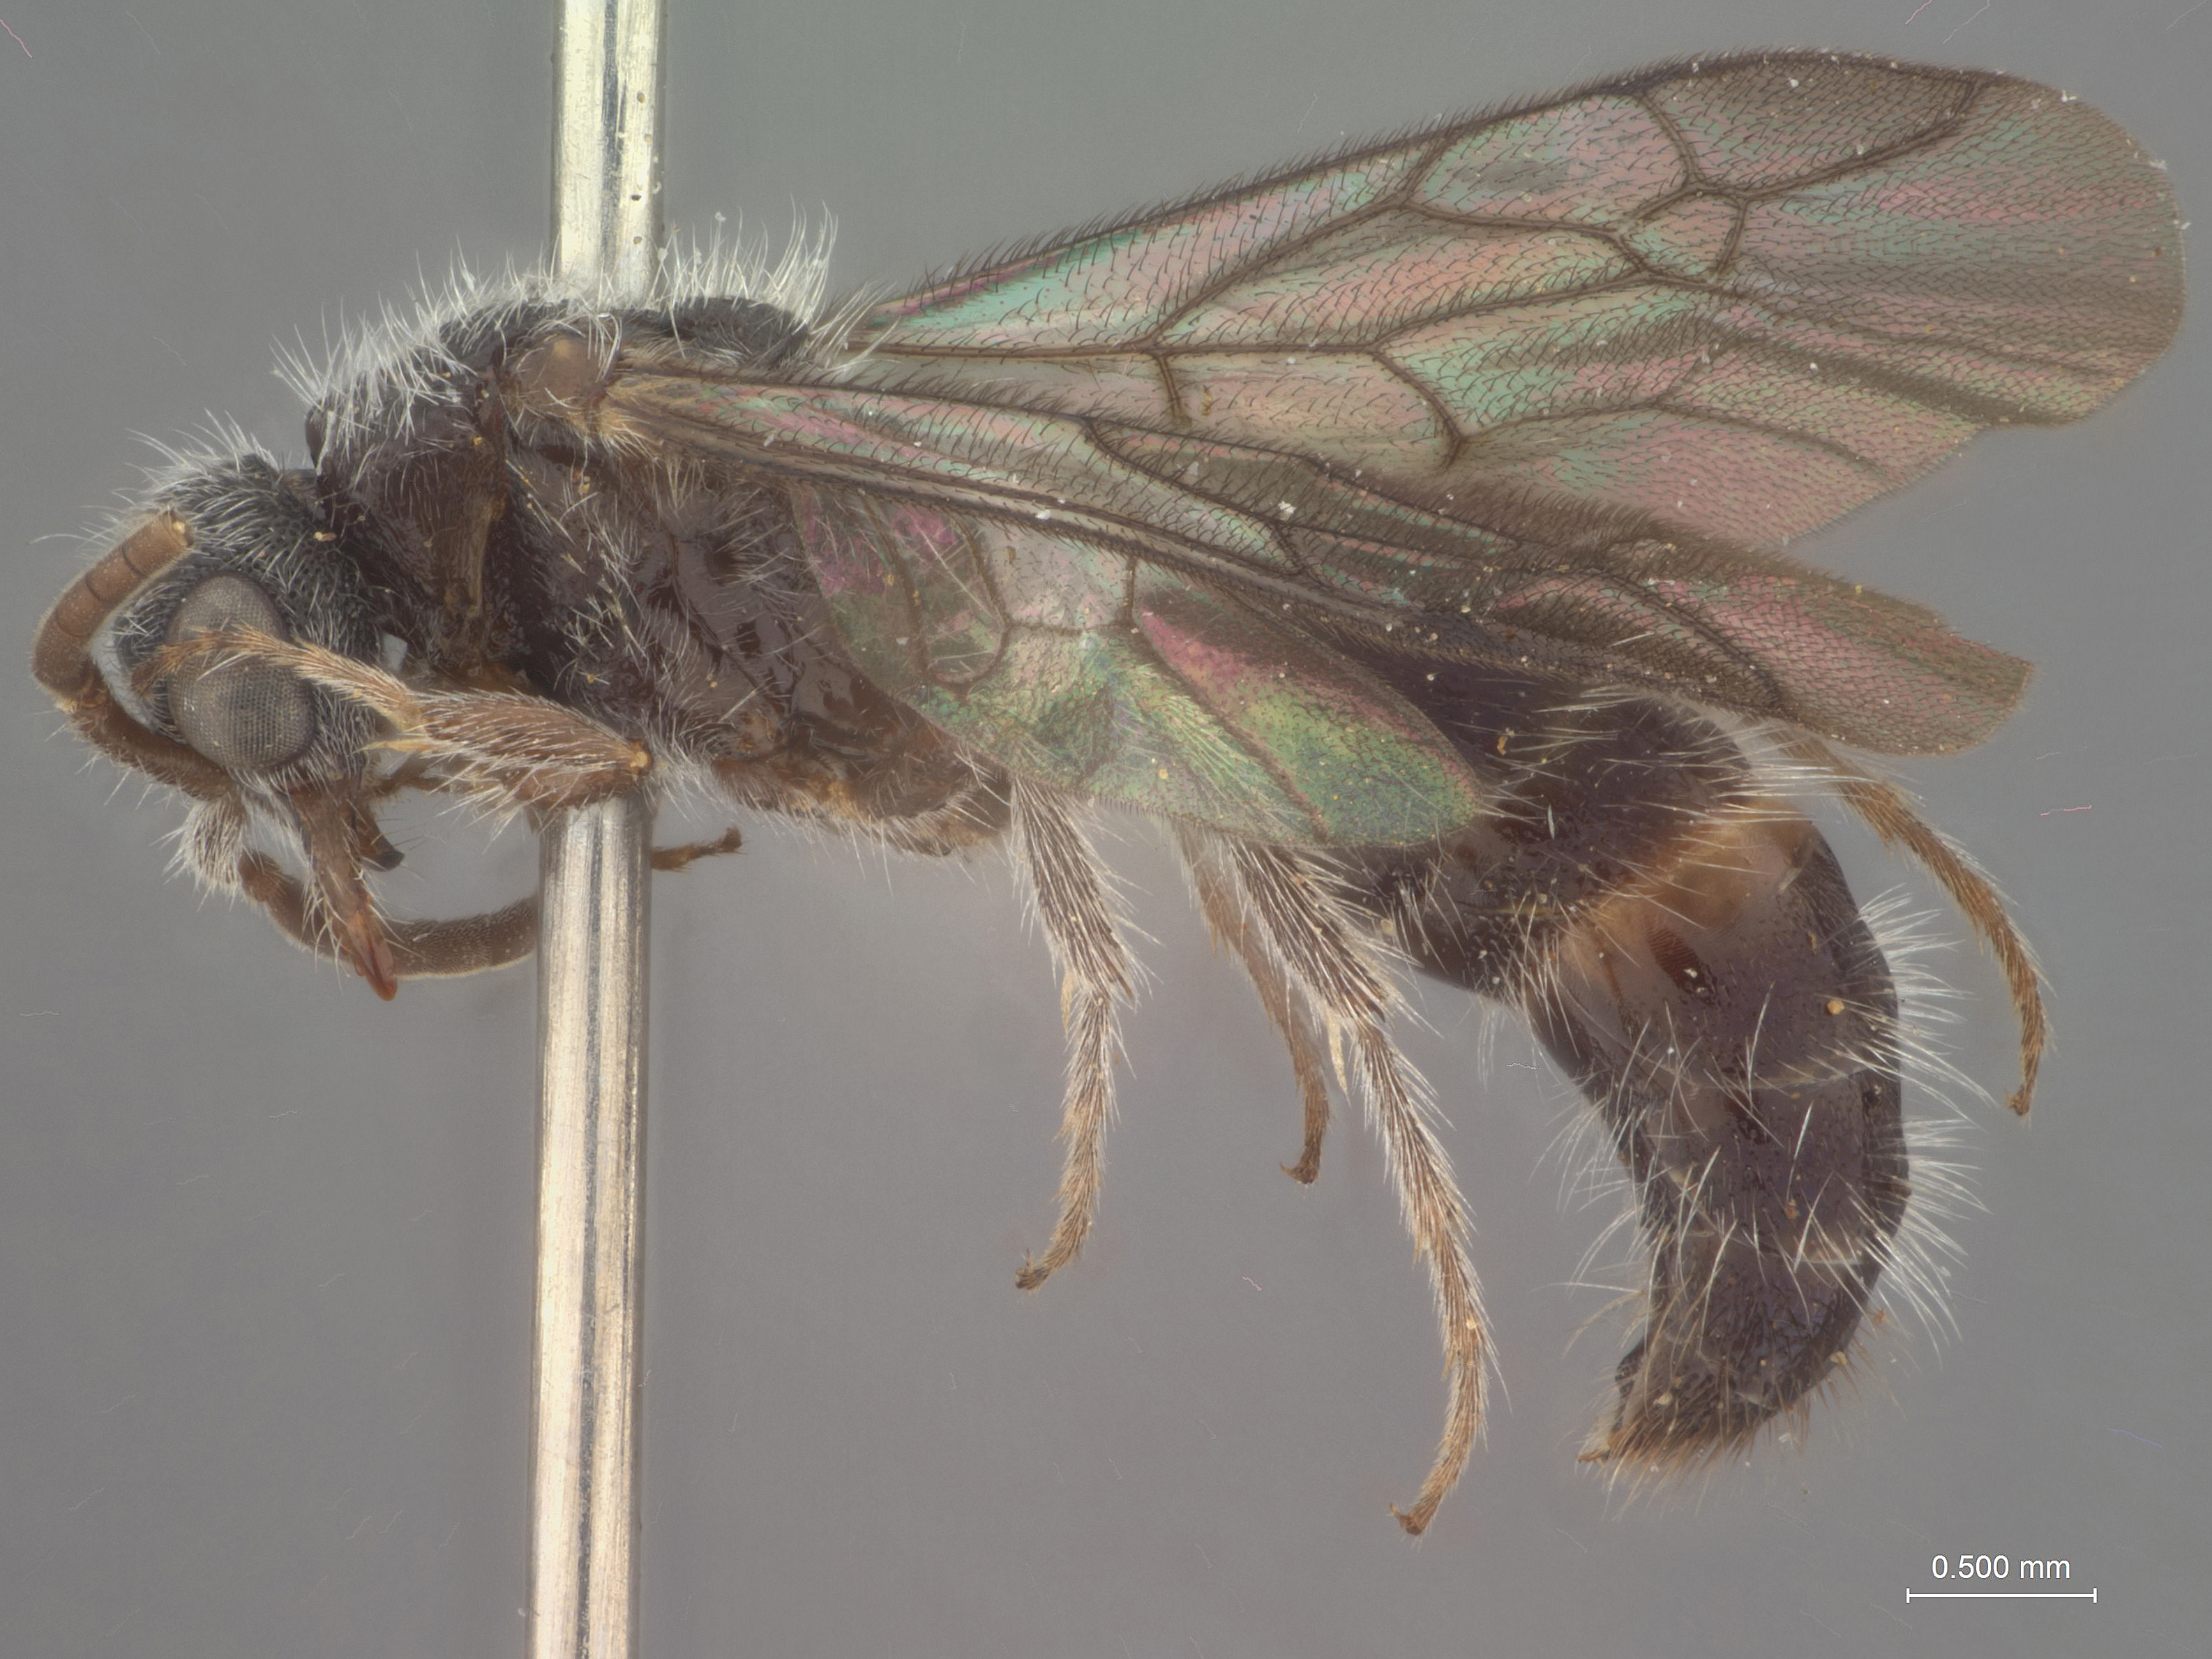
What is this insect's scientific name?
Squamulotilla cebuensis
